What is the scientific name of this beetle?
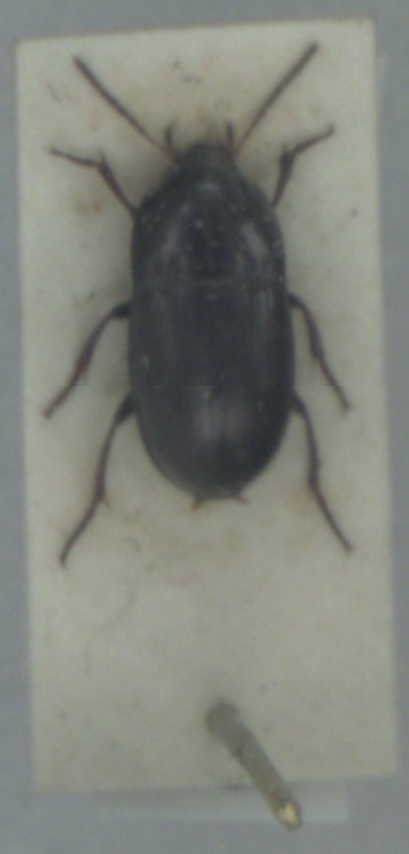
Amara communis
